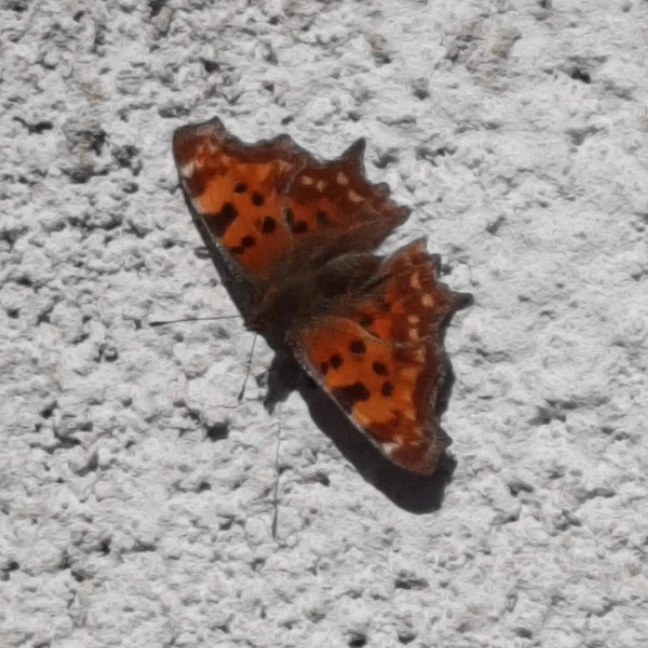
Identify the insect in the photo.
Polygonia c-album
